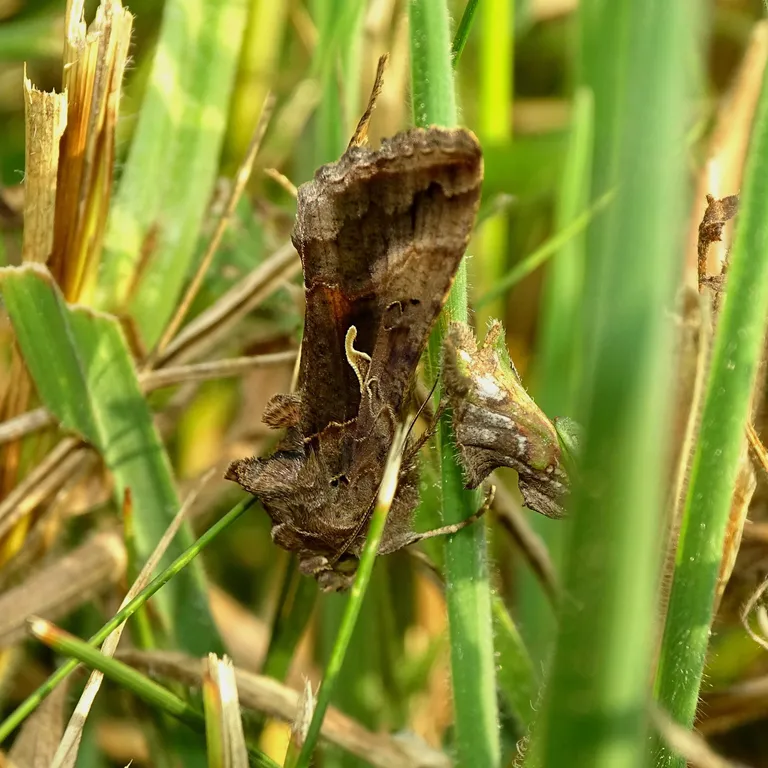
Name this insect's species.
Autographa gamma
